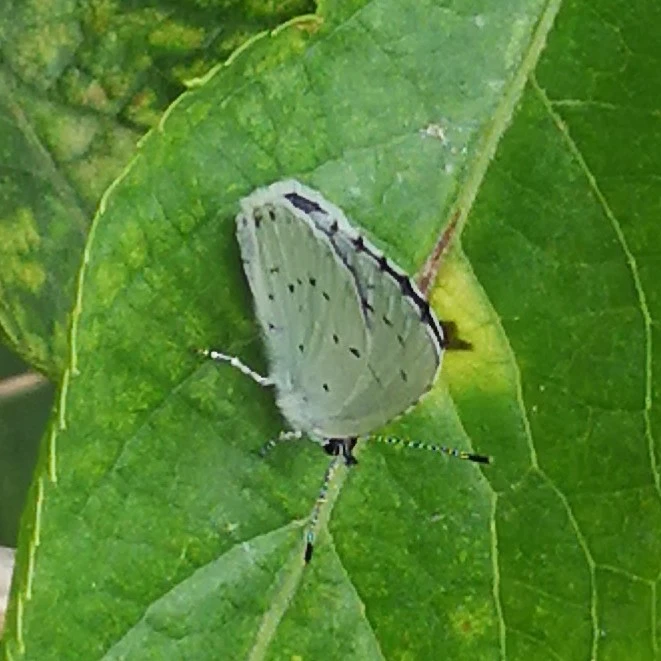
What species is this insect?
Celastrina argiolus
